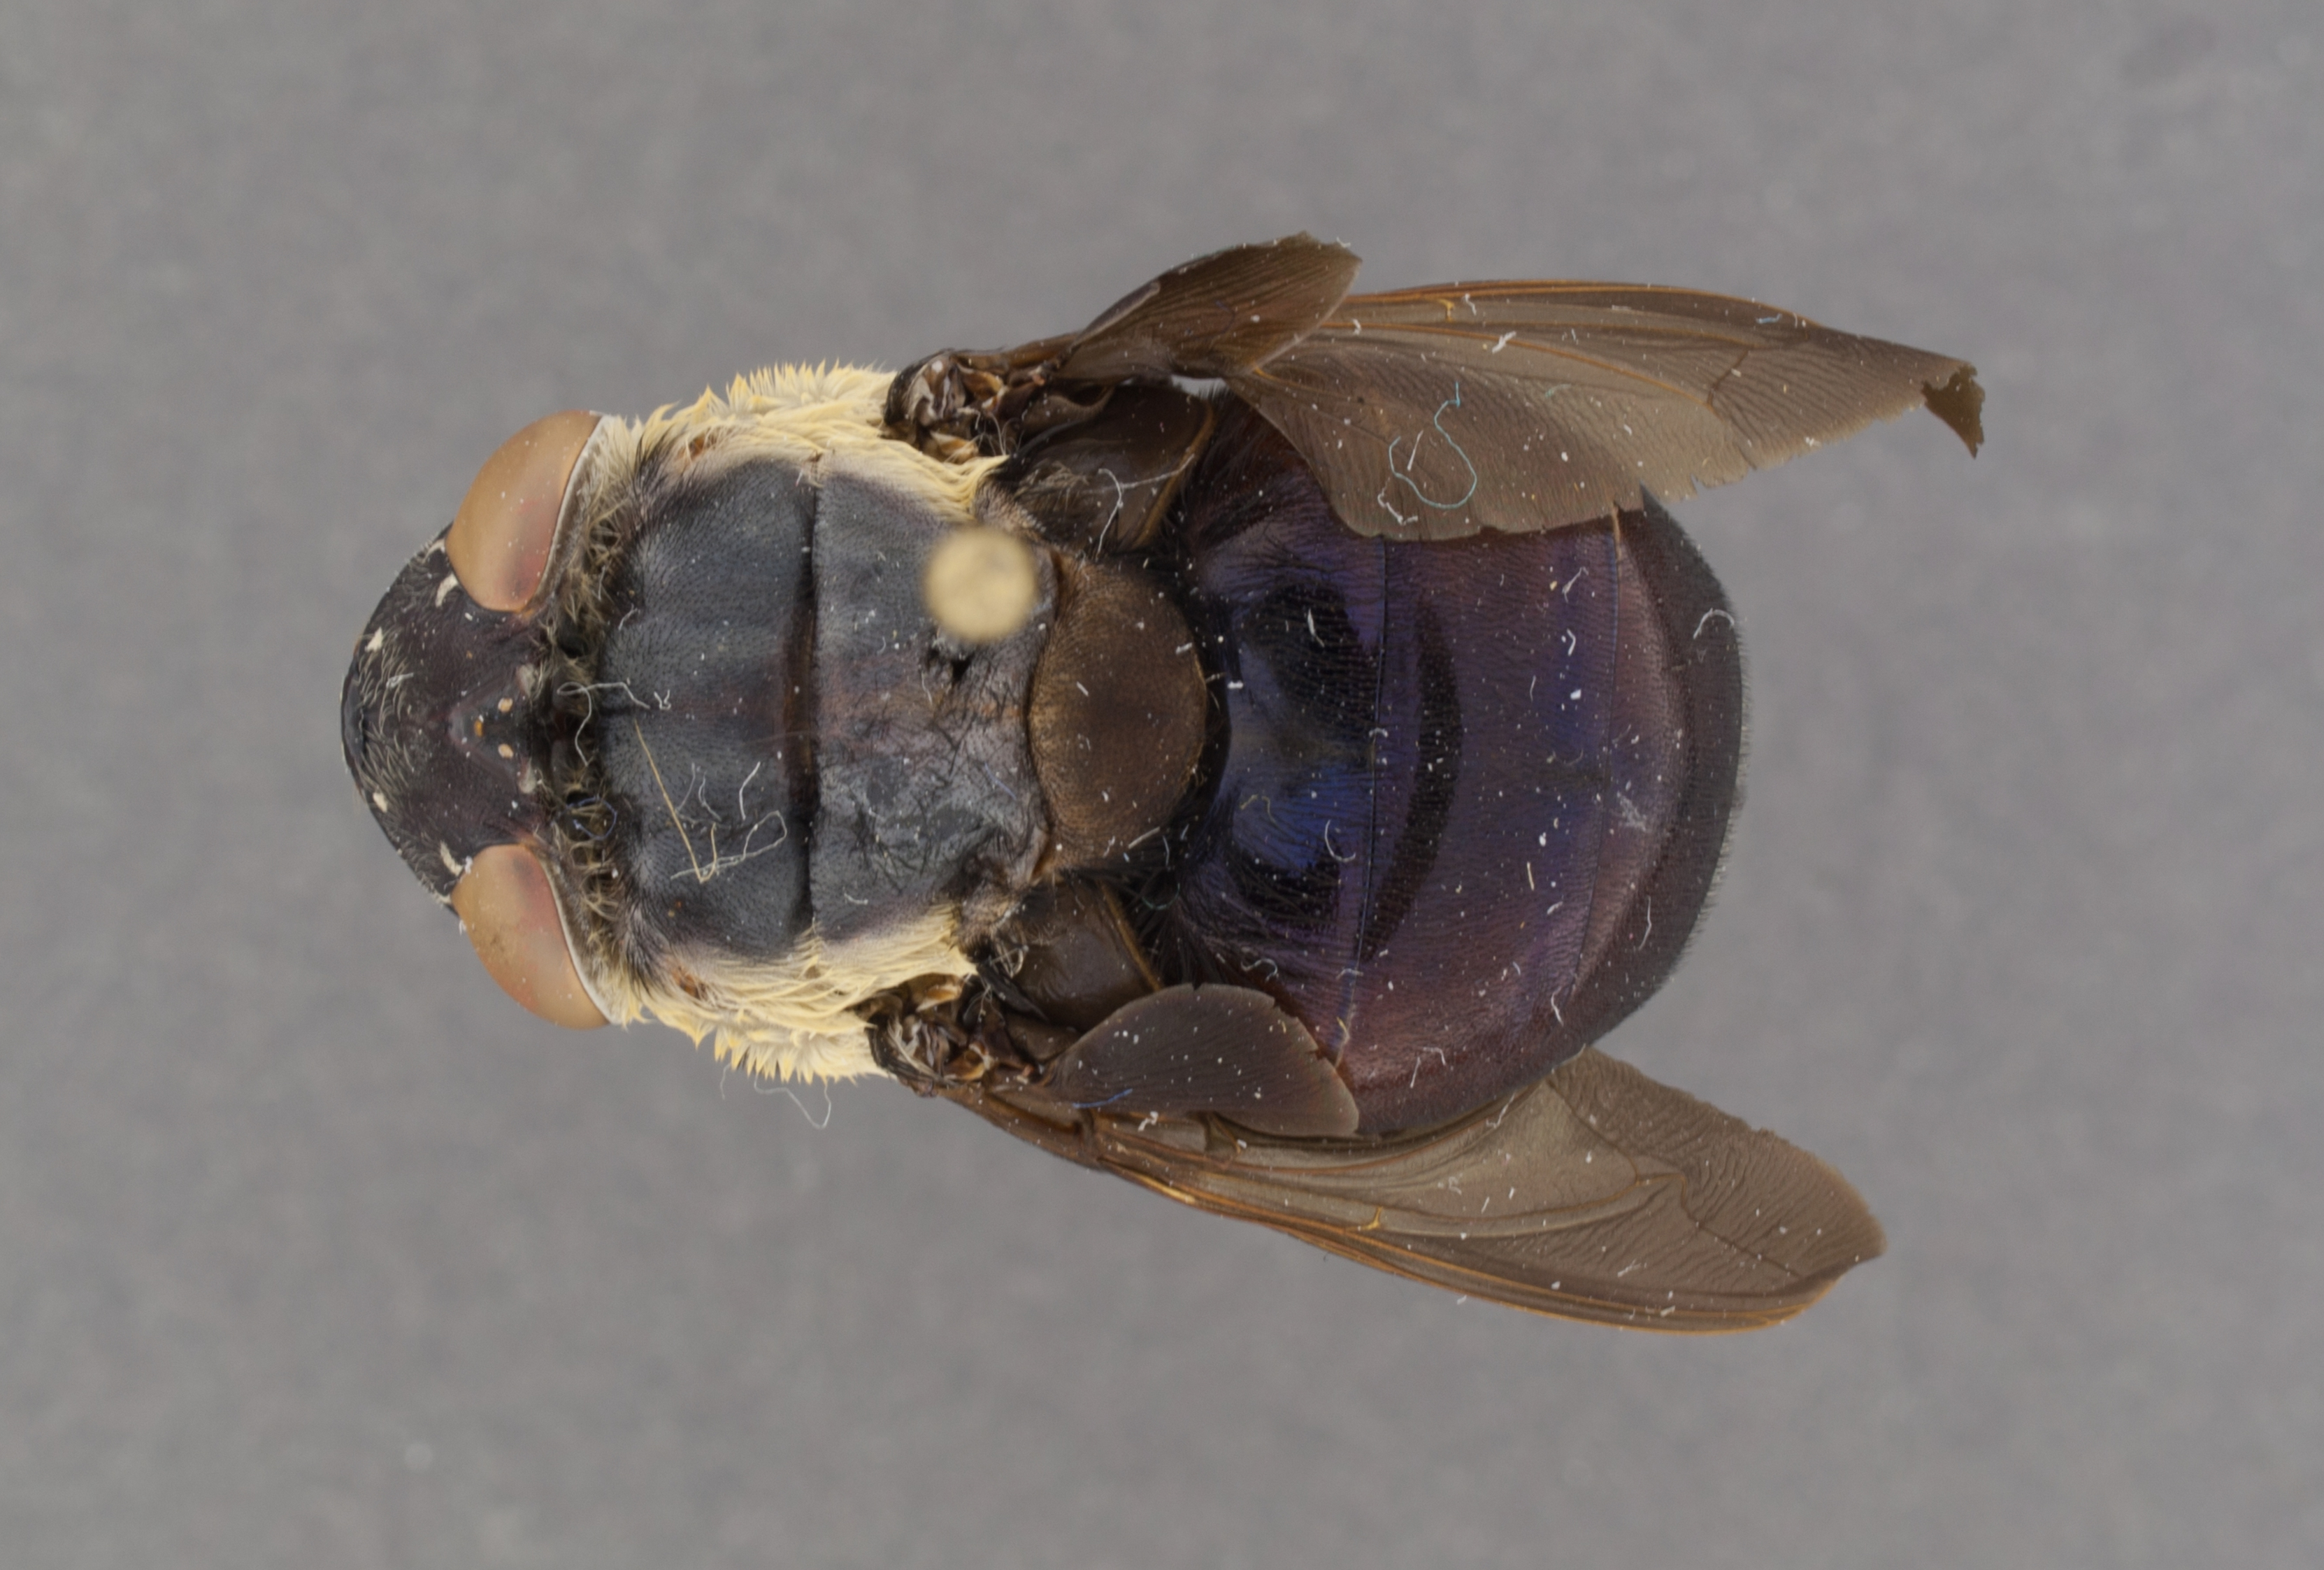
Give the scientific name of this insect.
Cuterebra fontinella
